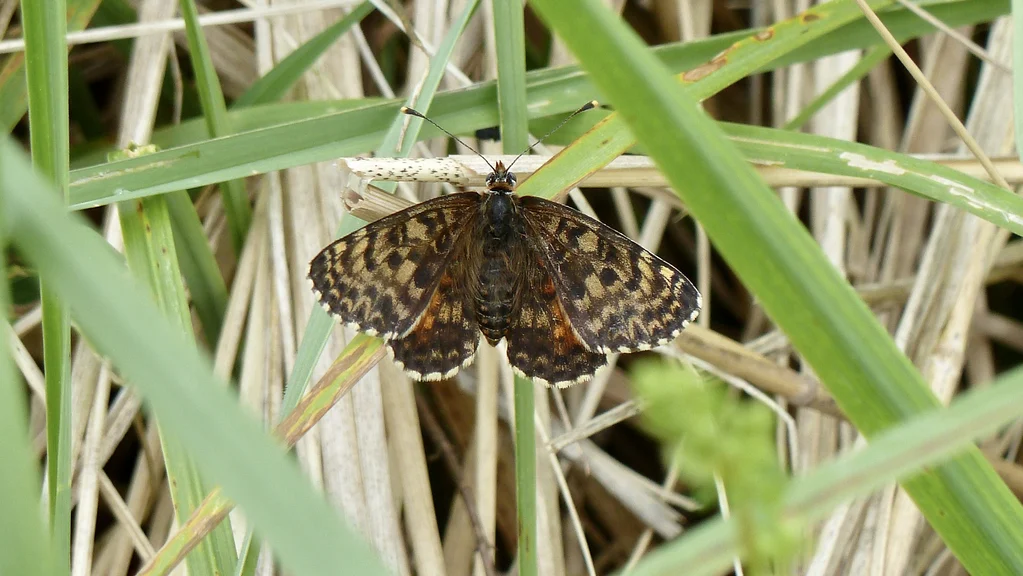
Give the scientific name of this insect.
Melitaea didyma
